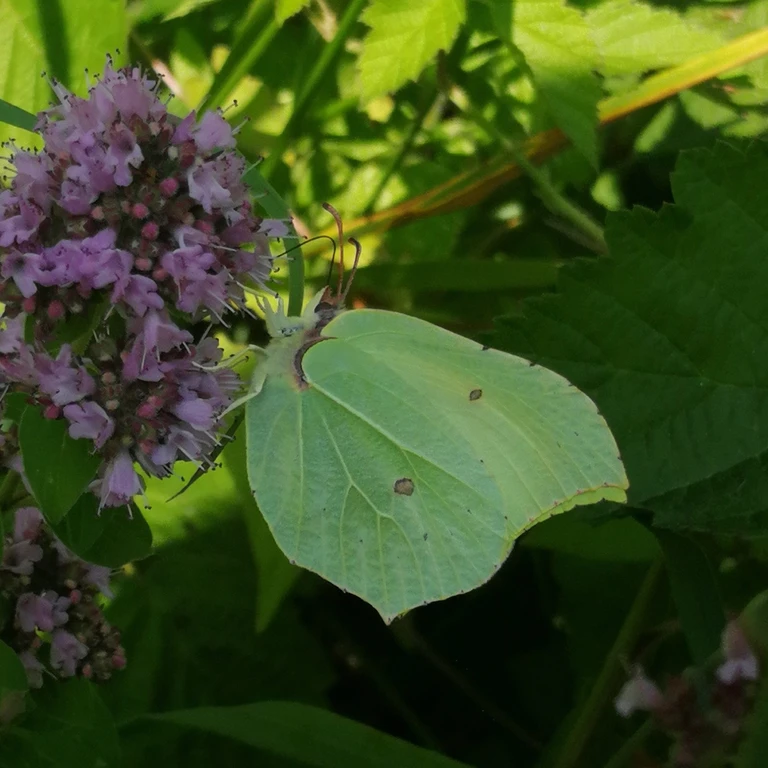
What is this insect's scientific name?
Gonepteryx rhamni
